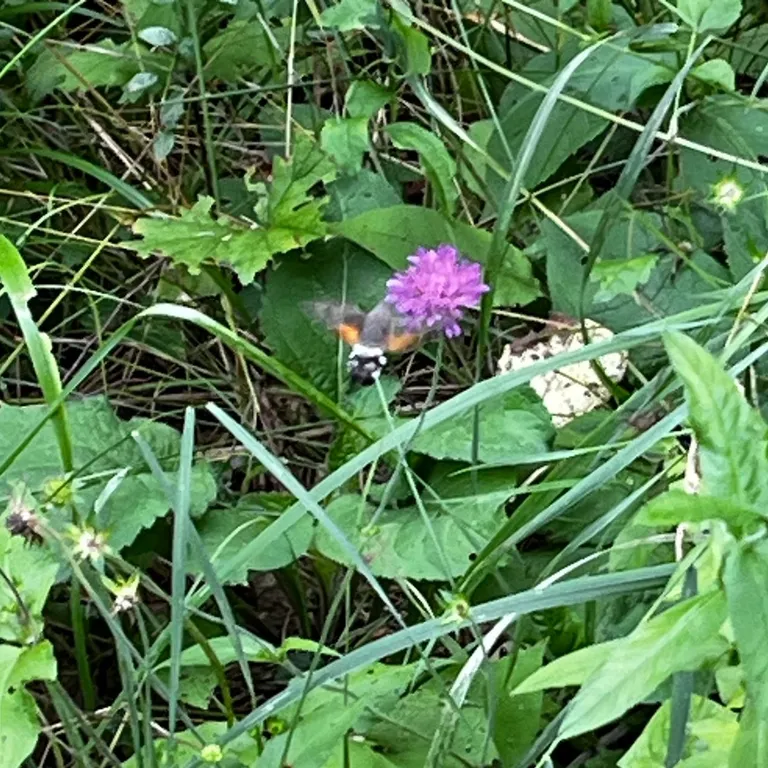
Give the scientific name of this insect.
Macroglossum stellatarum
